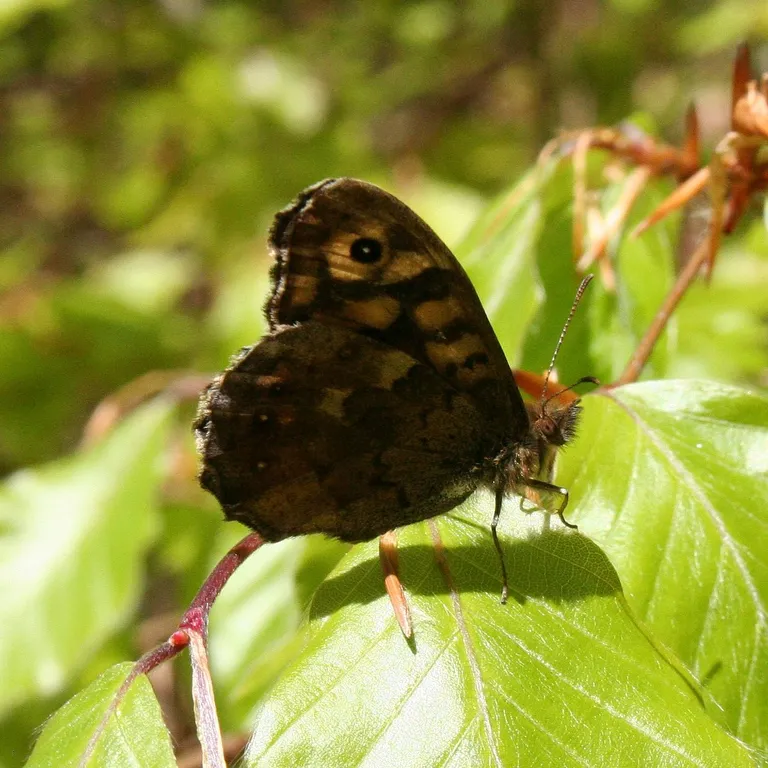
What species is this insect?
Pararge aegeria
